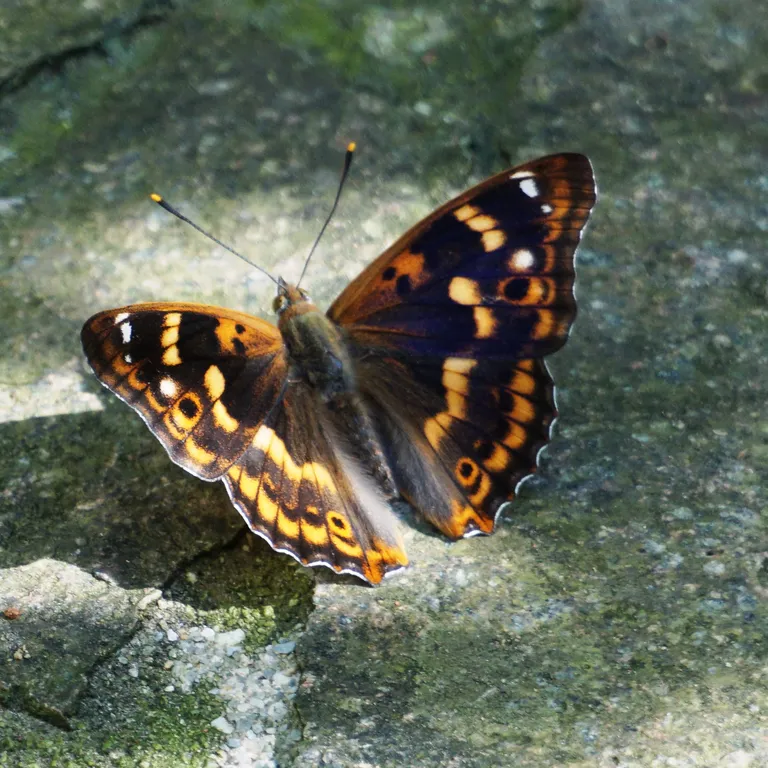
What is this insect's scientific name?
Apatura ilia
